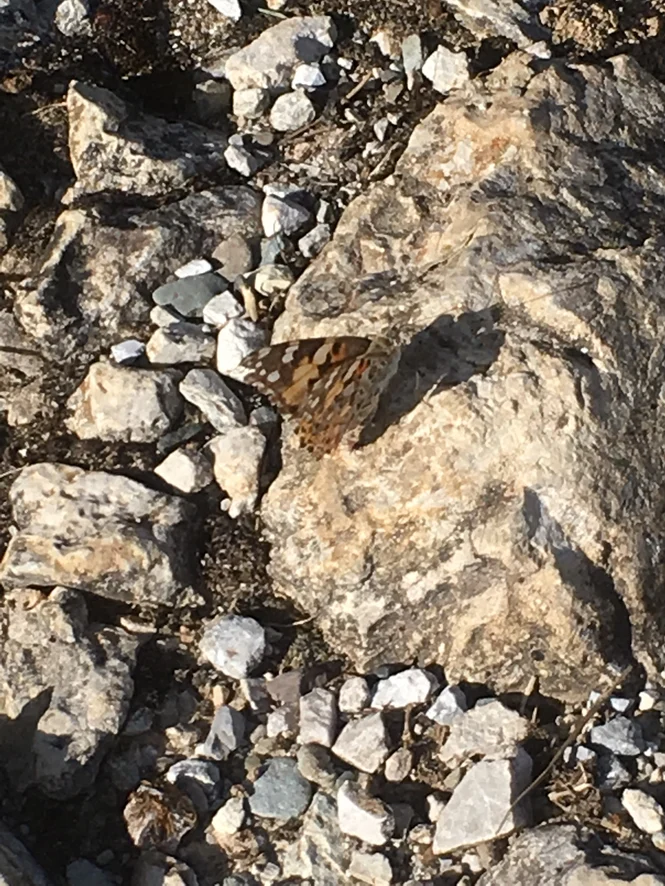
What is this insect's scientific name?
Vanessa cardui
